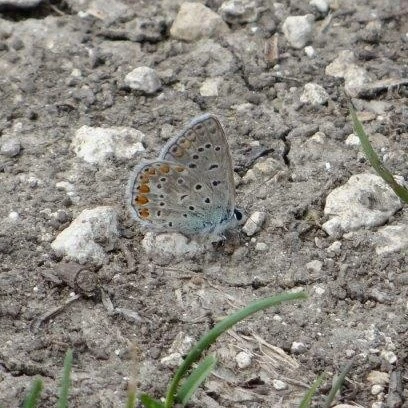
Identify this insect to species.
Polyommatus icarus
